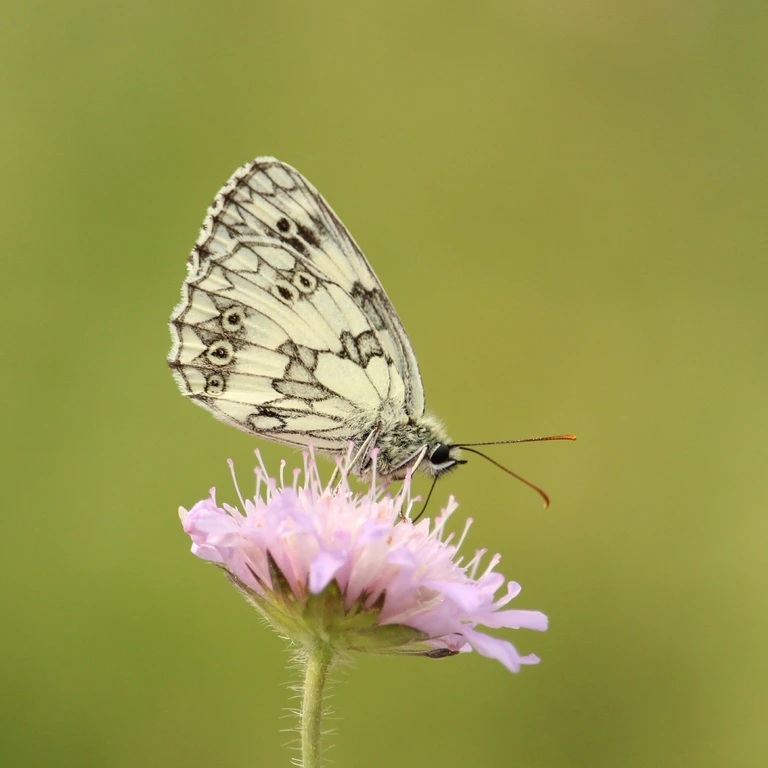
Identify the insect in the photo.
Melanargia galathea
